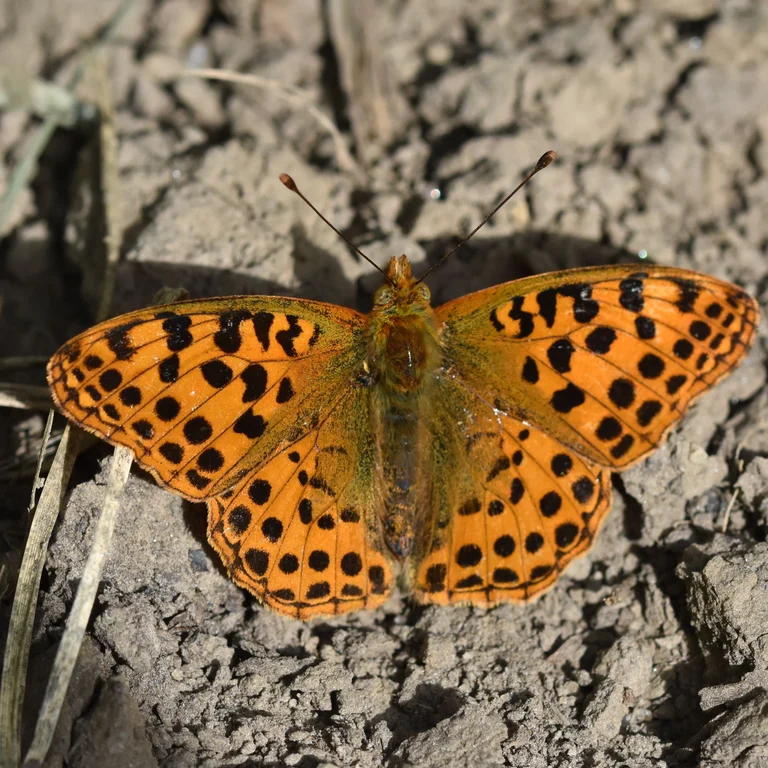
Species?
Issoria lathonia
